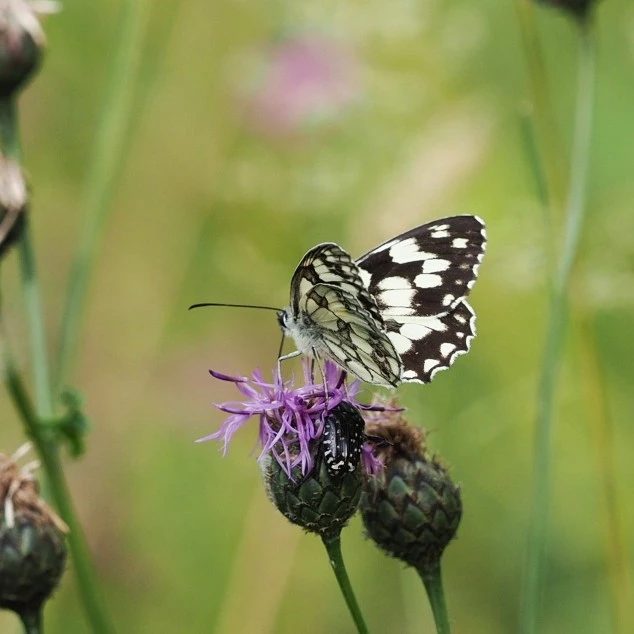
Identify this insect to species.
Melanargia galathea
